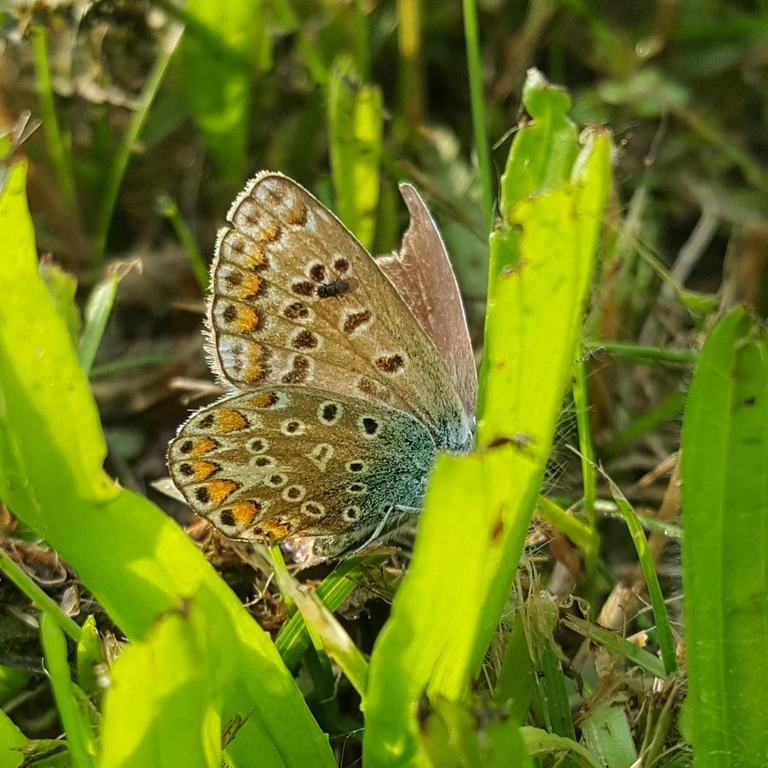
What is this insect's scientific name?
Polyommatus icarus
